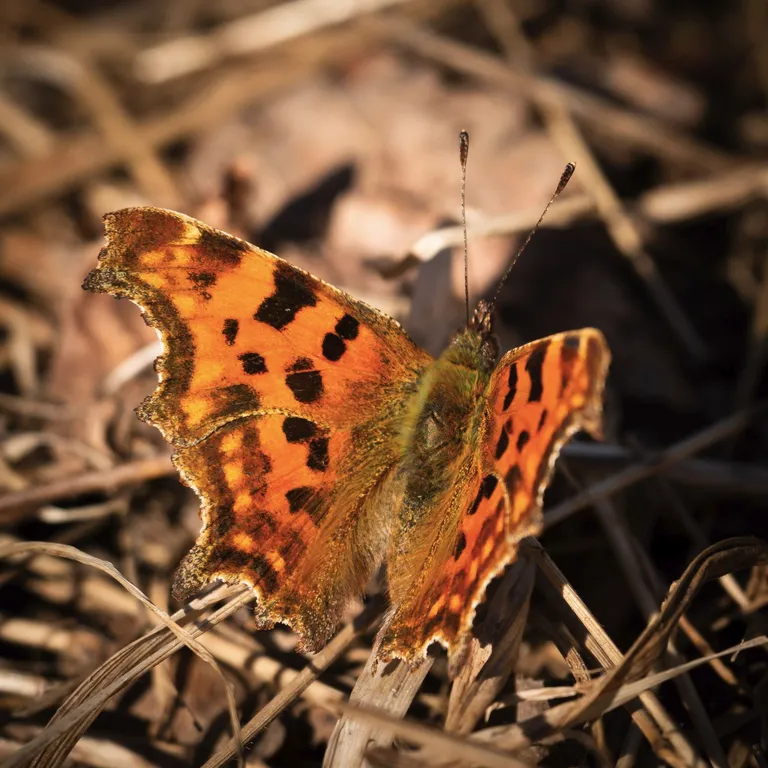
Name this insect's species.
Polygonia c-album
